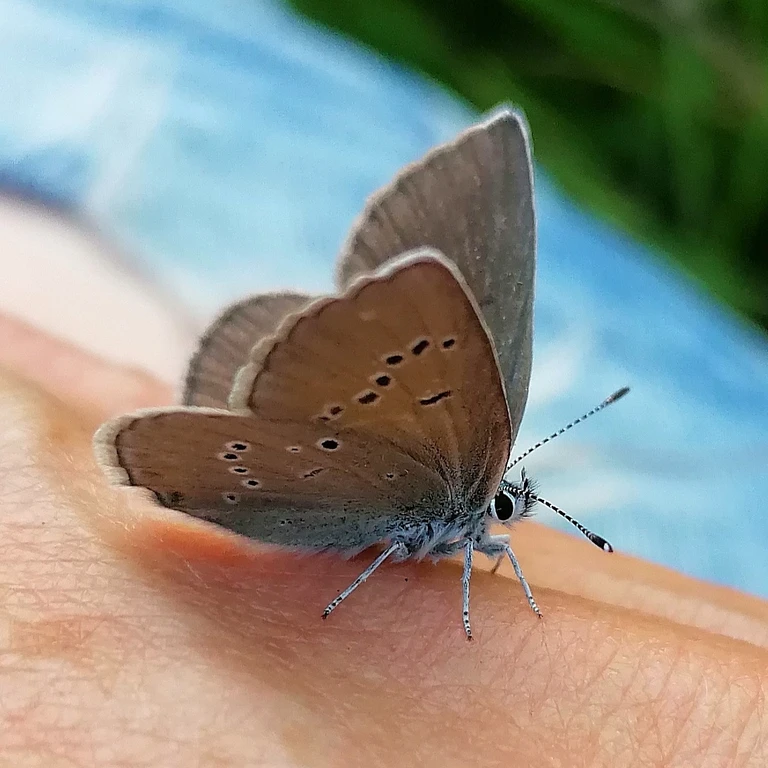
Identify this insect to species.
Cyaniris semiargus
